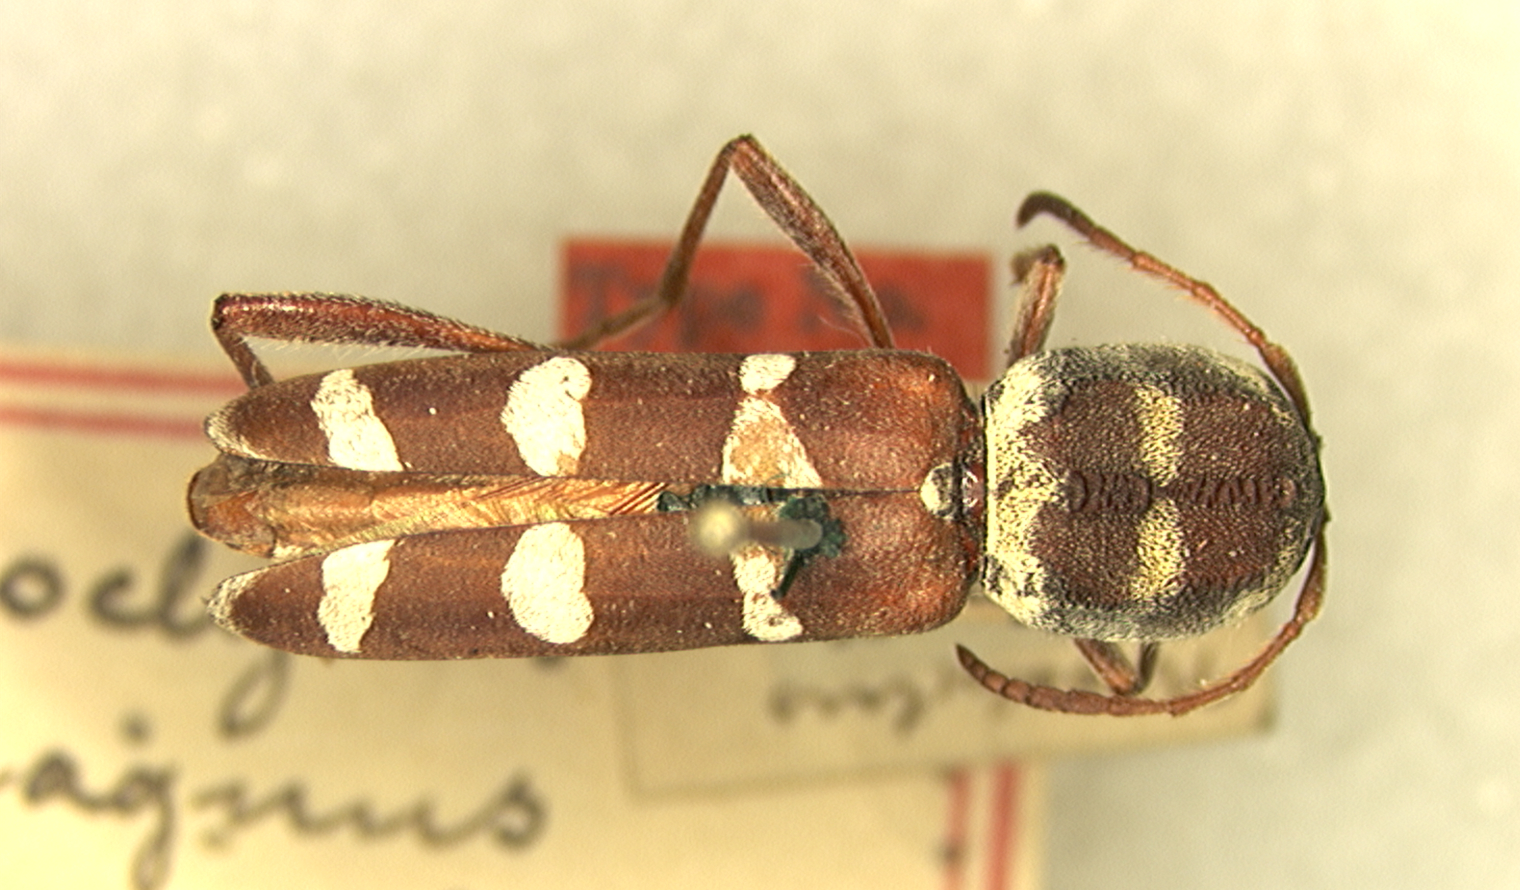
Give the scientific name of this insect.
Neoclytus magnus
